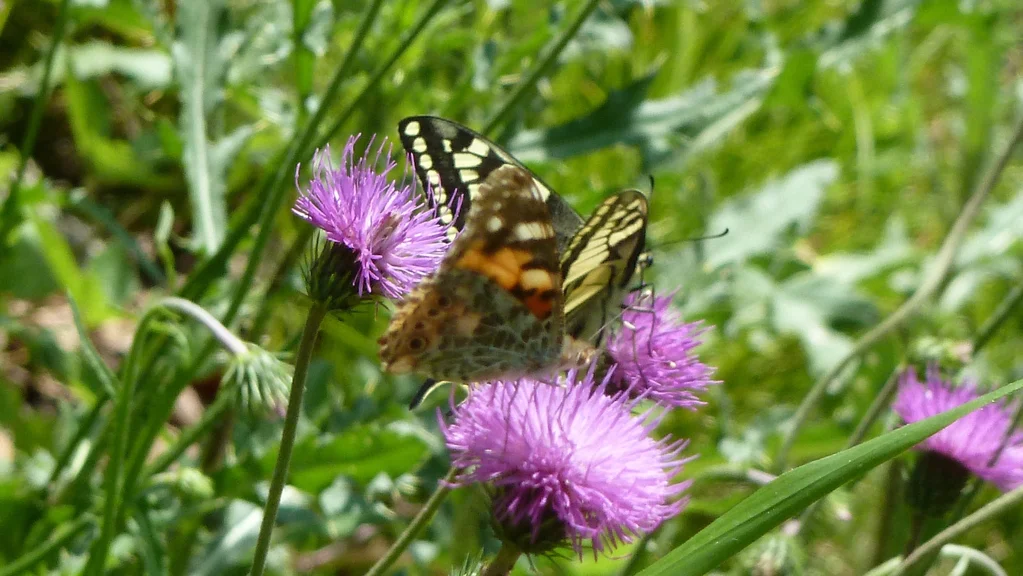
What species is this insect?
Vanessa cardui
